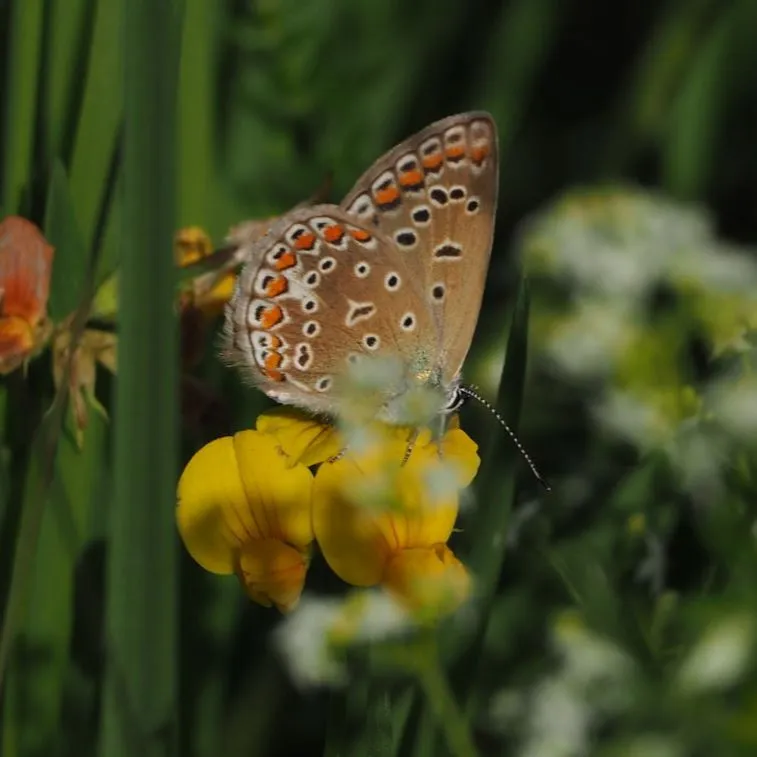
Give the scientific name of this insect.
Polyommatus icarus
